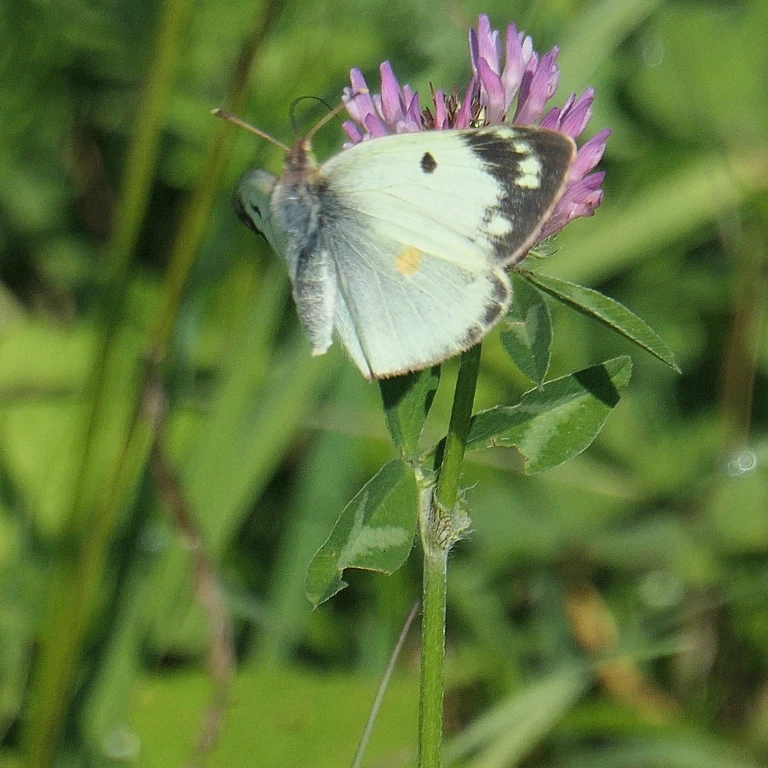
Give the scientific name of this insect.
Colias hyale/alfacariensis
